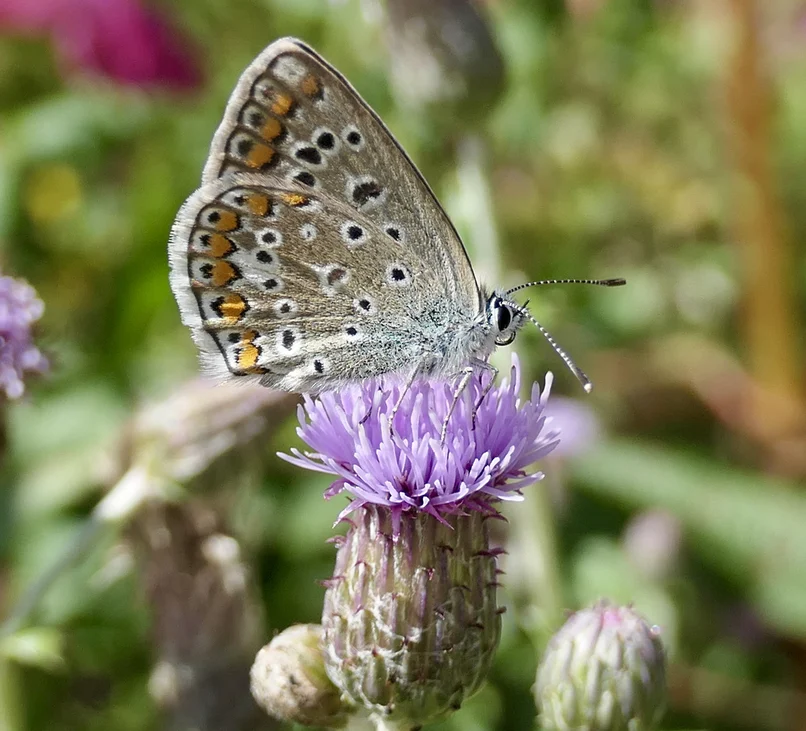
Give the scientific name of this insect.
Polyommatus icarus
